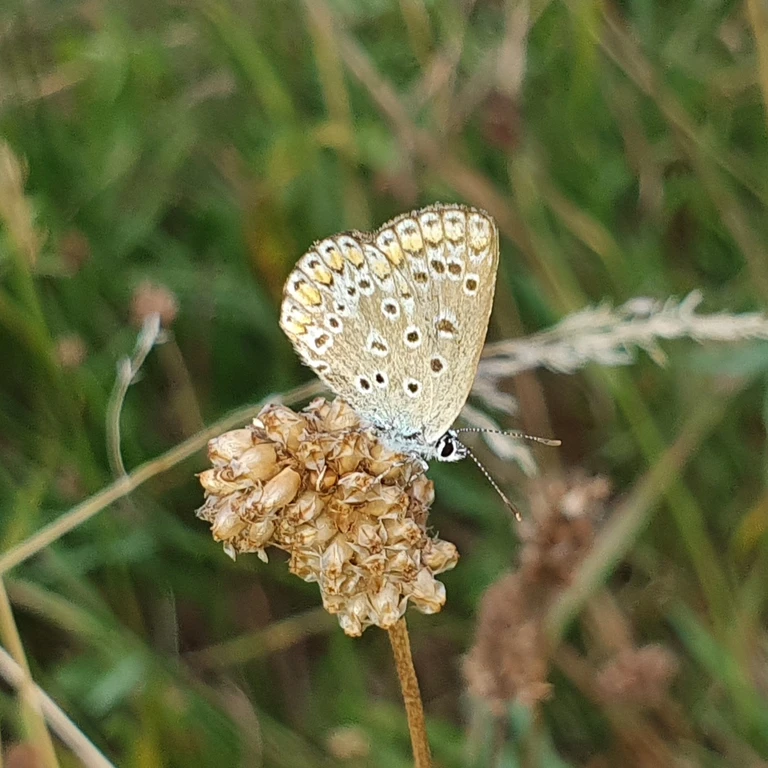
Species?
Polyommatus icarus
